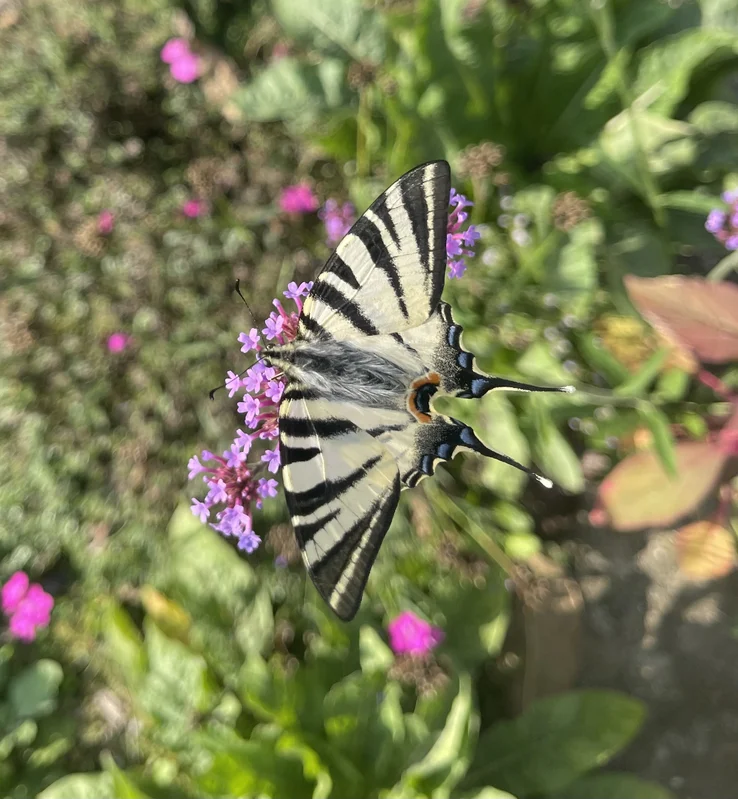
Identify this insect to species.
Iphiclides podalirius
